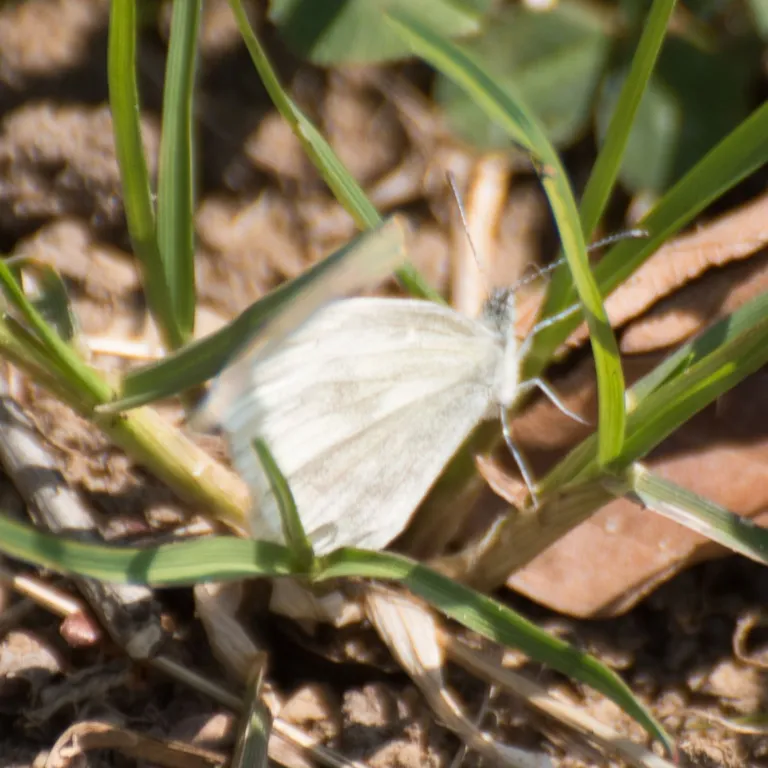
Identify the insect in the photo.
Leptidea sinapis/juvernica
